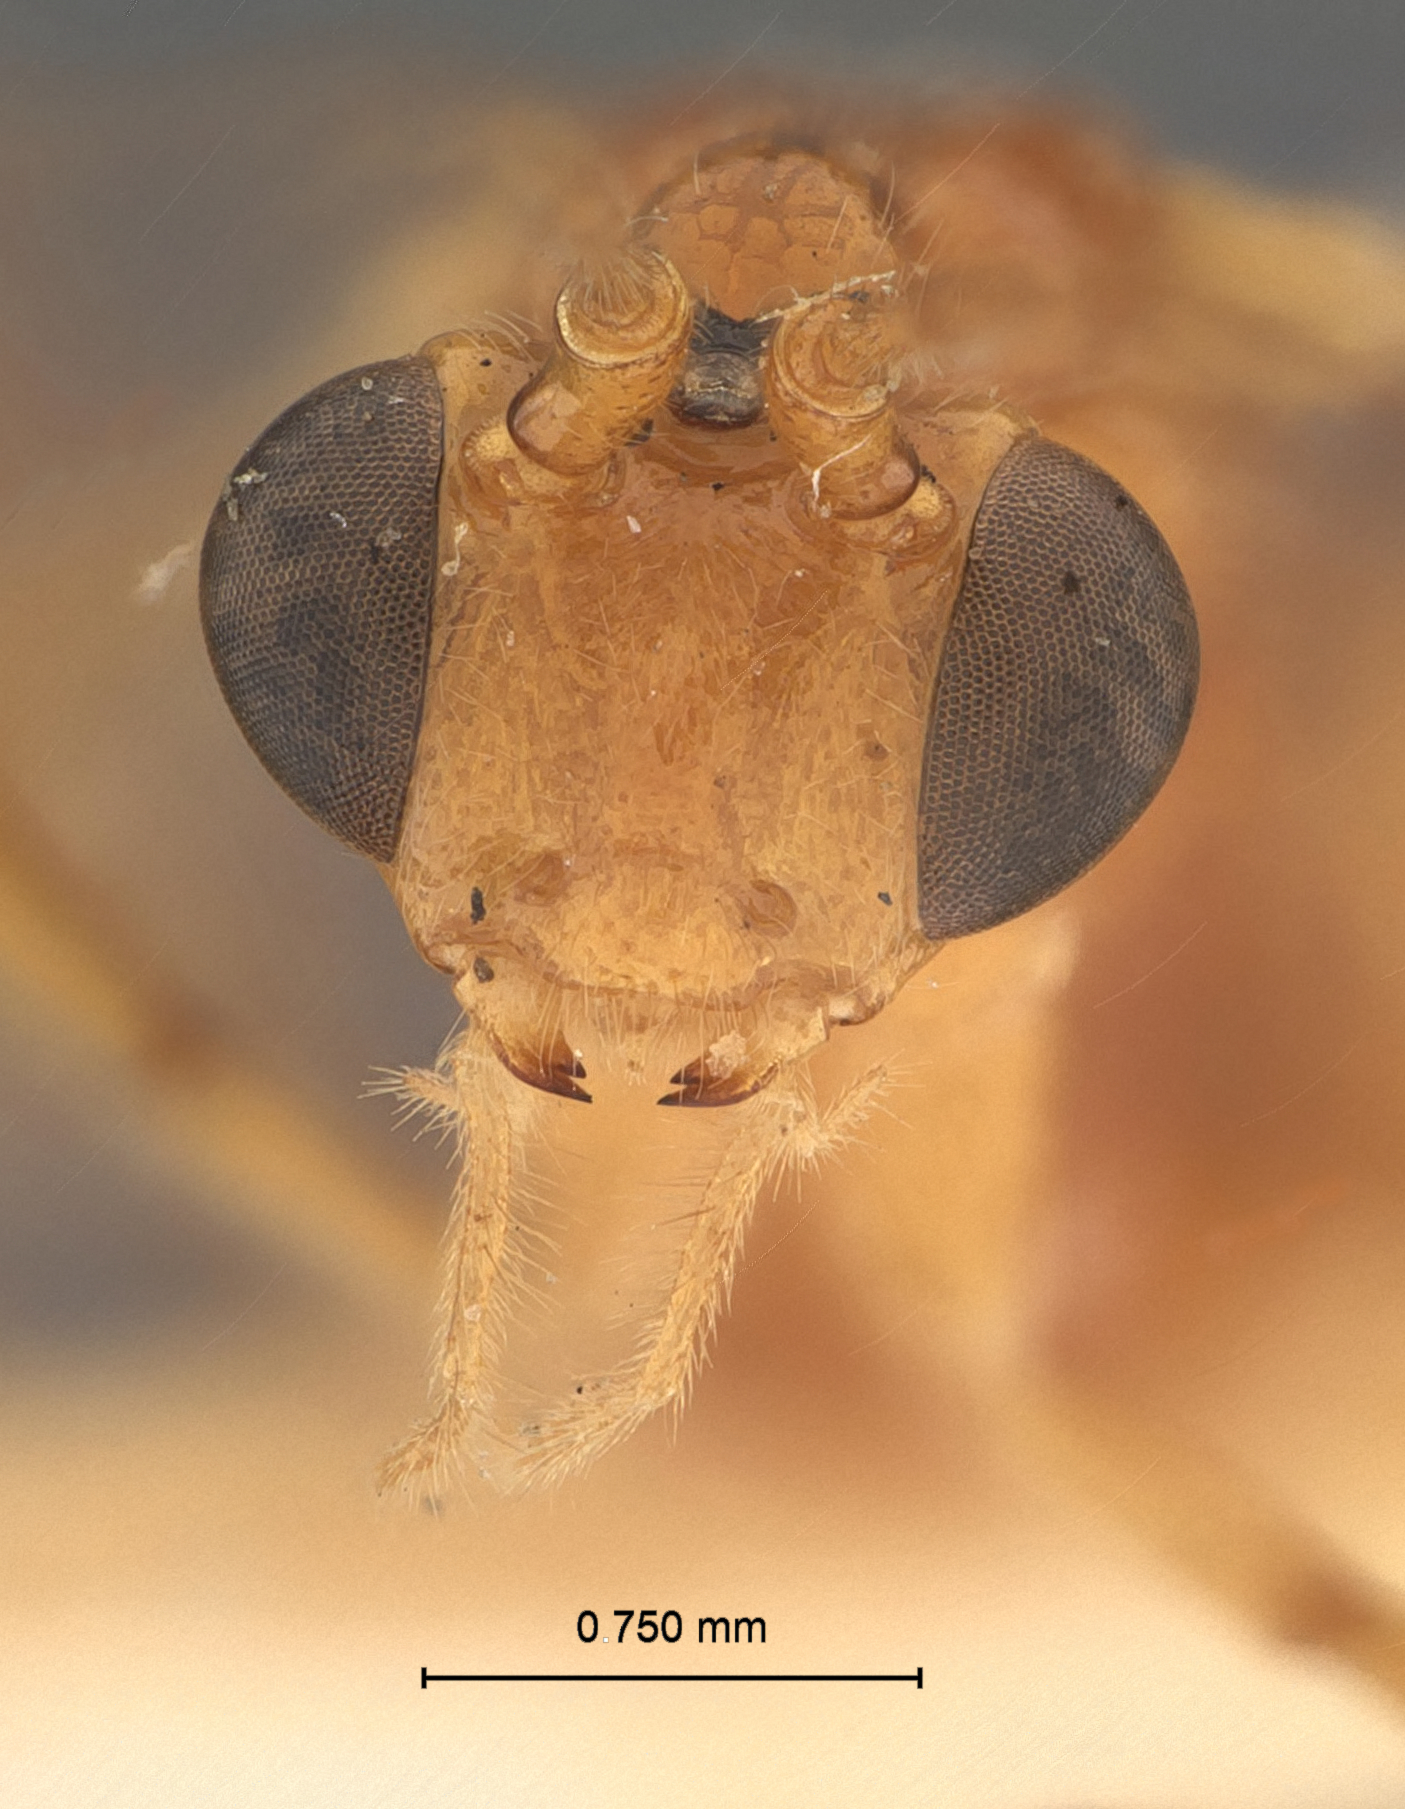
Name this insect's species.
Macrocentrus utilis
